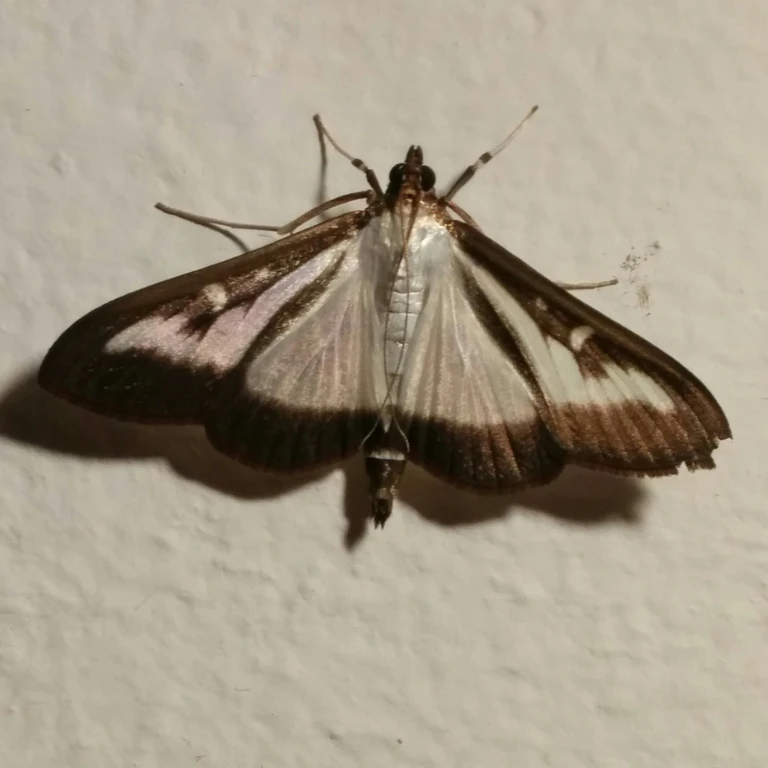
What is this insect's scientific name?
Cydalima perspectalis
